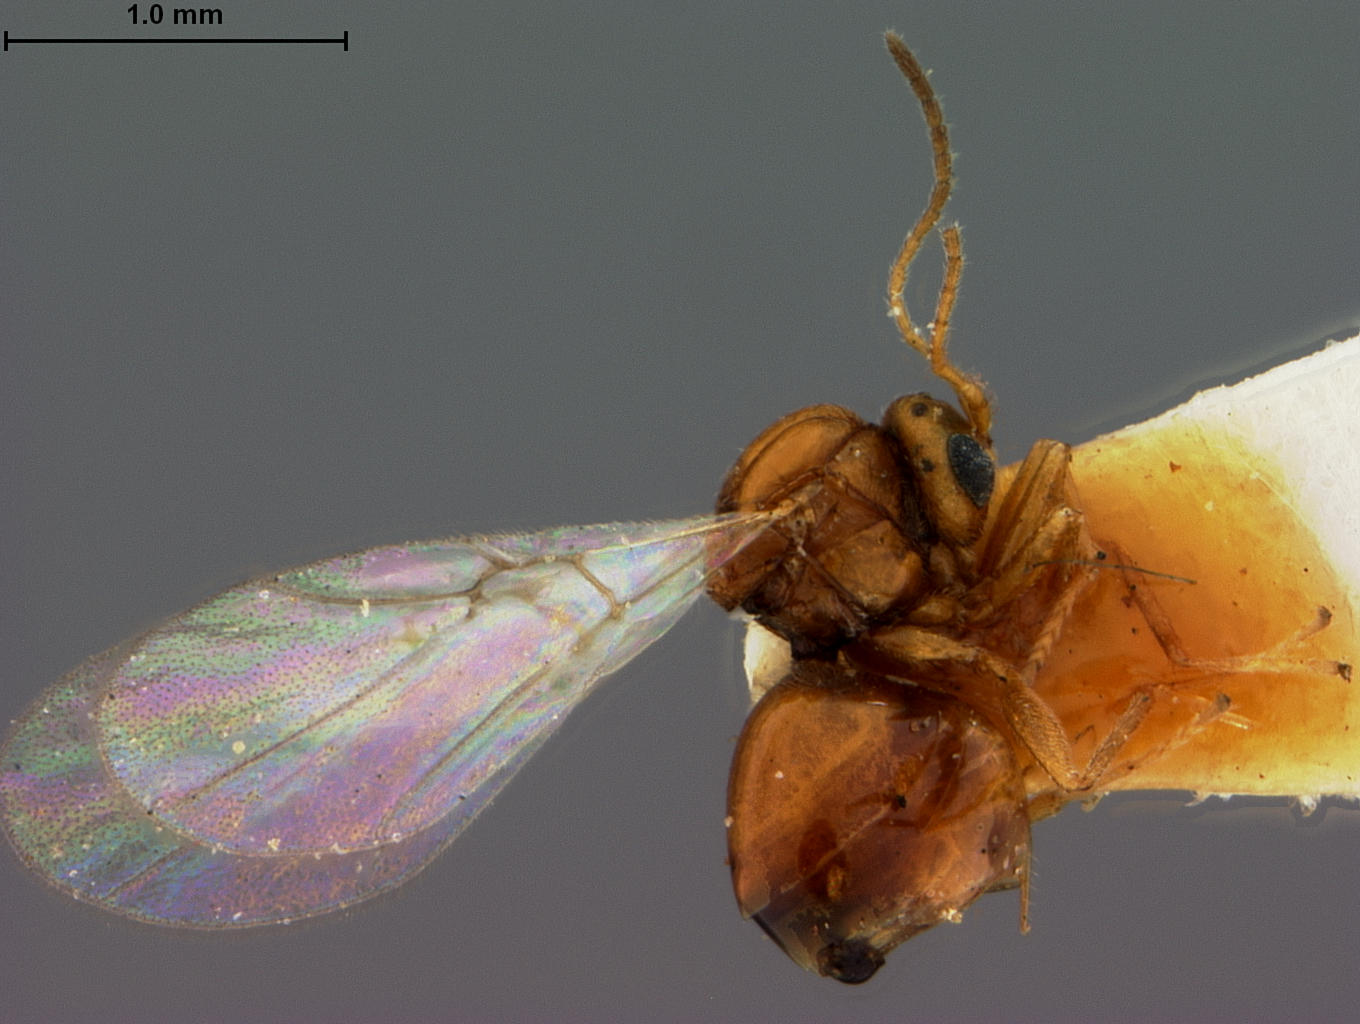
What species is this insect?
Andricus scutella
